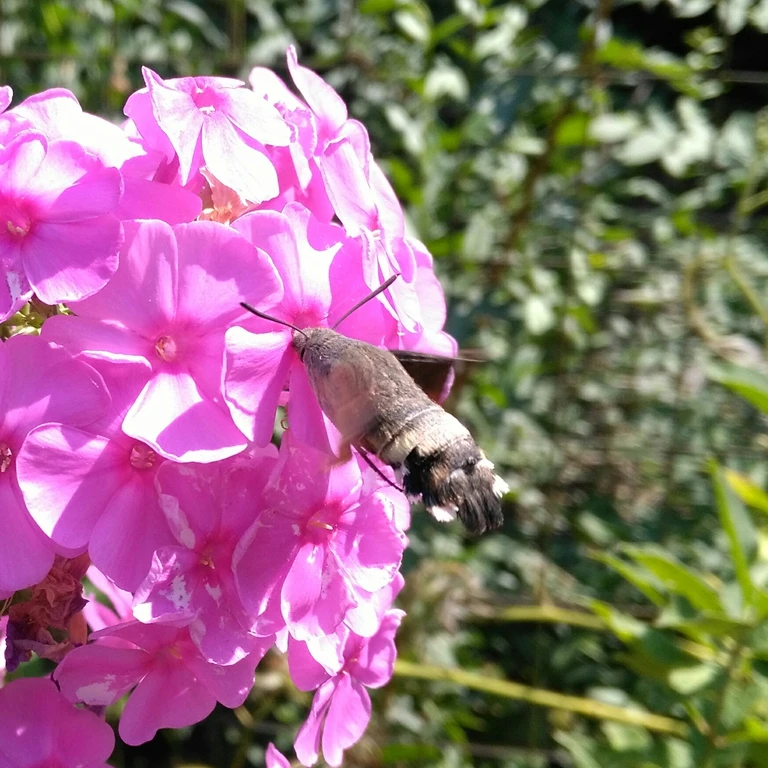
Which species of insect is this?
Macroglossum stellatarum
